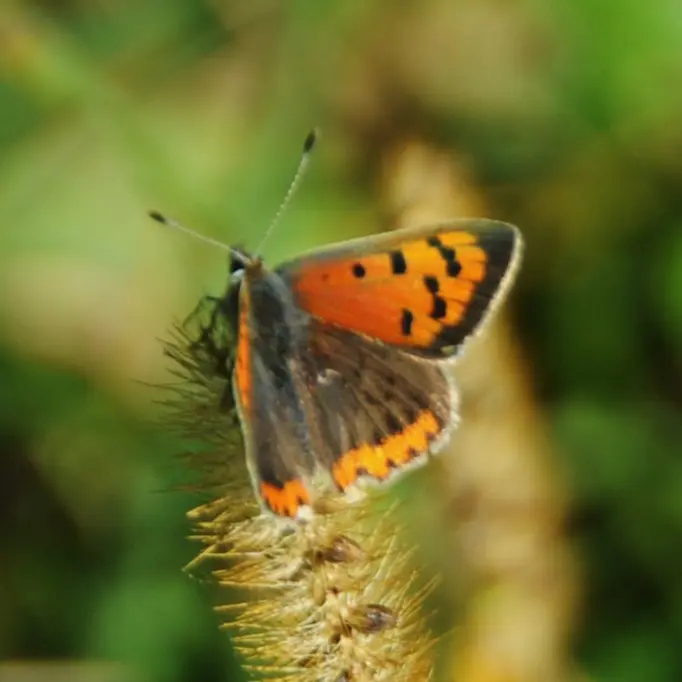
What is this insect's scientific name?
Lycaena phlaeas
